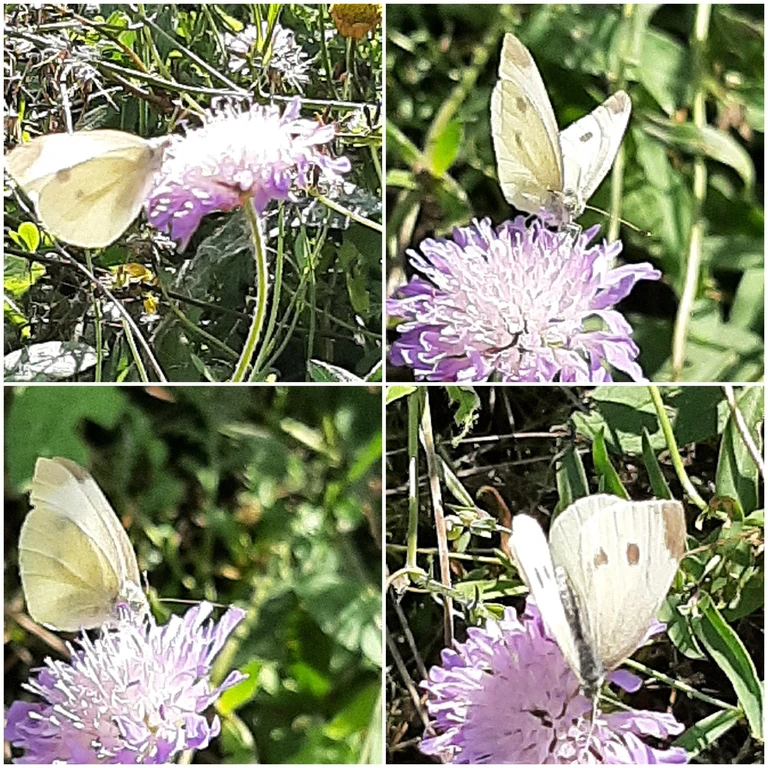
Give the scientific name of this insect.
Pieris rapae
